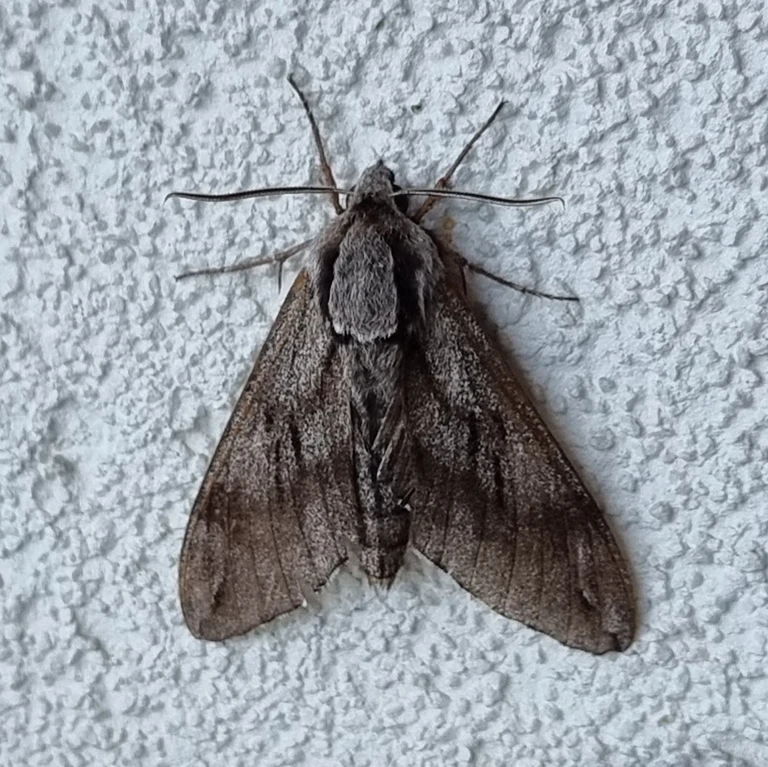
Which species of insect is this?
Sphinx pinastri
